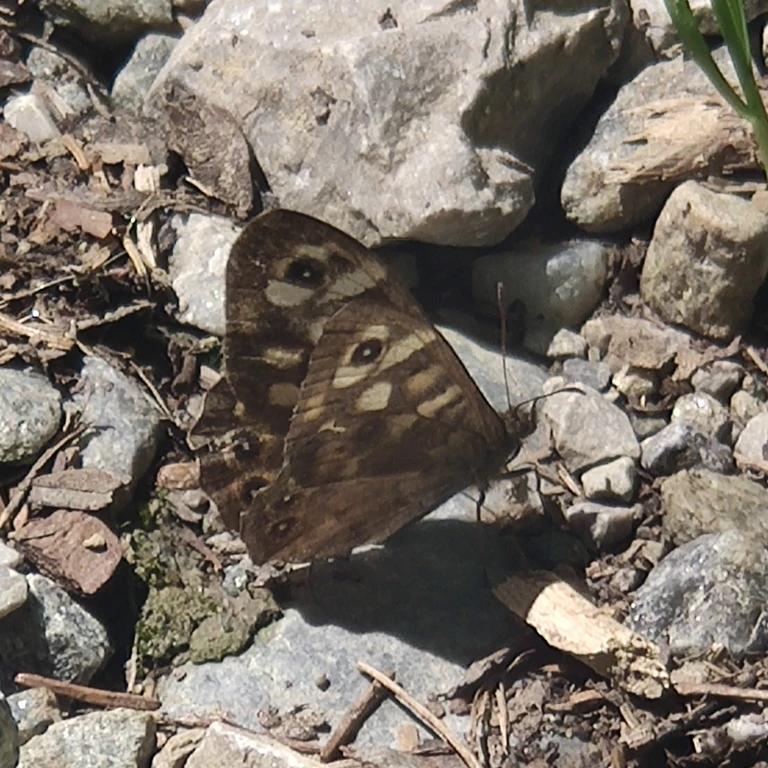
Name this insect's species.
Pararge aegeria
